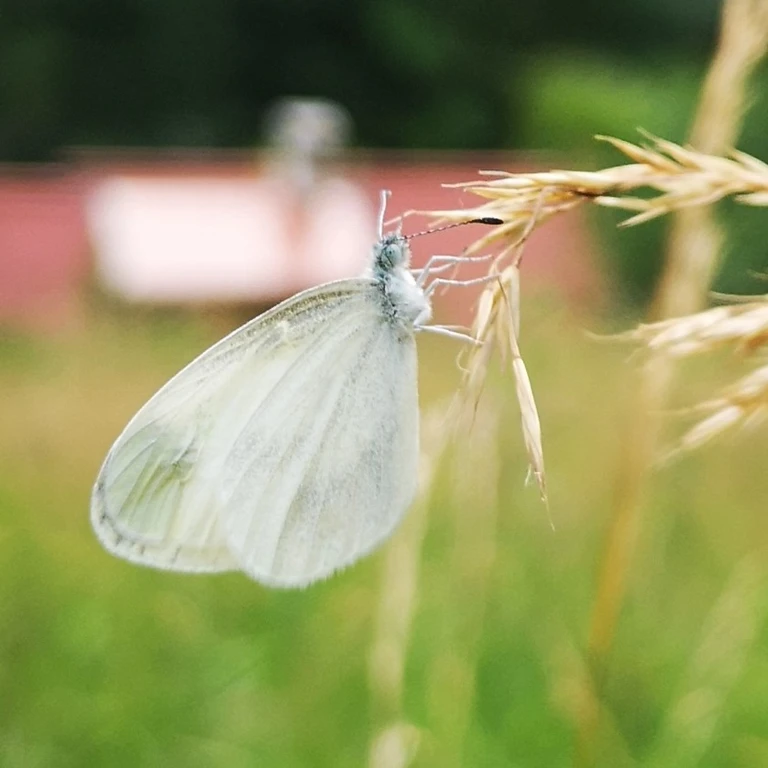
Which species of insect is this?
Leptidea sinapis/juvernica
